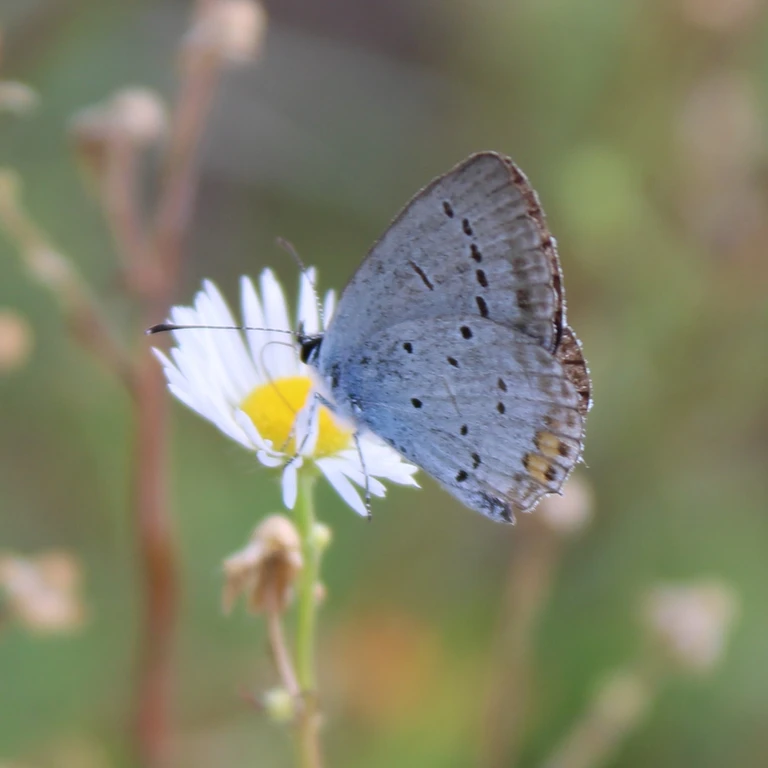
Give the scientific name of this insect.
Cupido argiades (also Elkalyce argiades)
